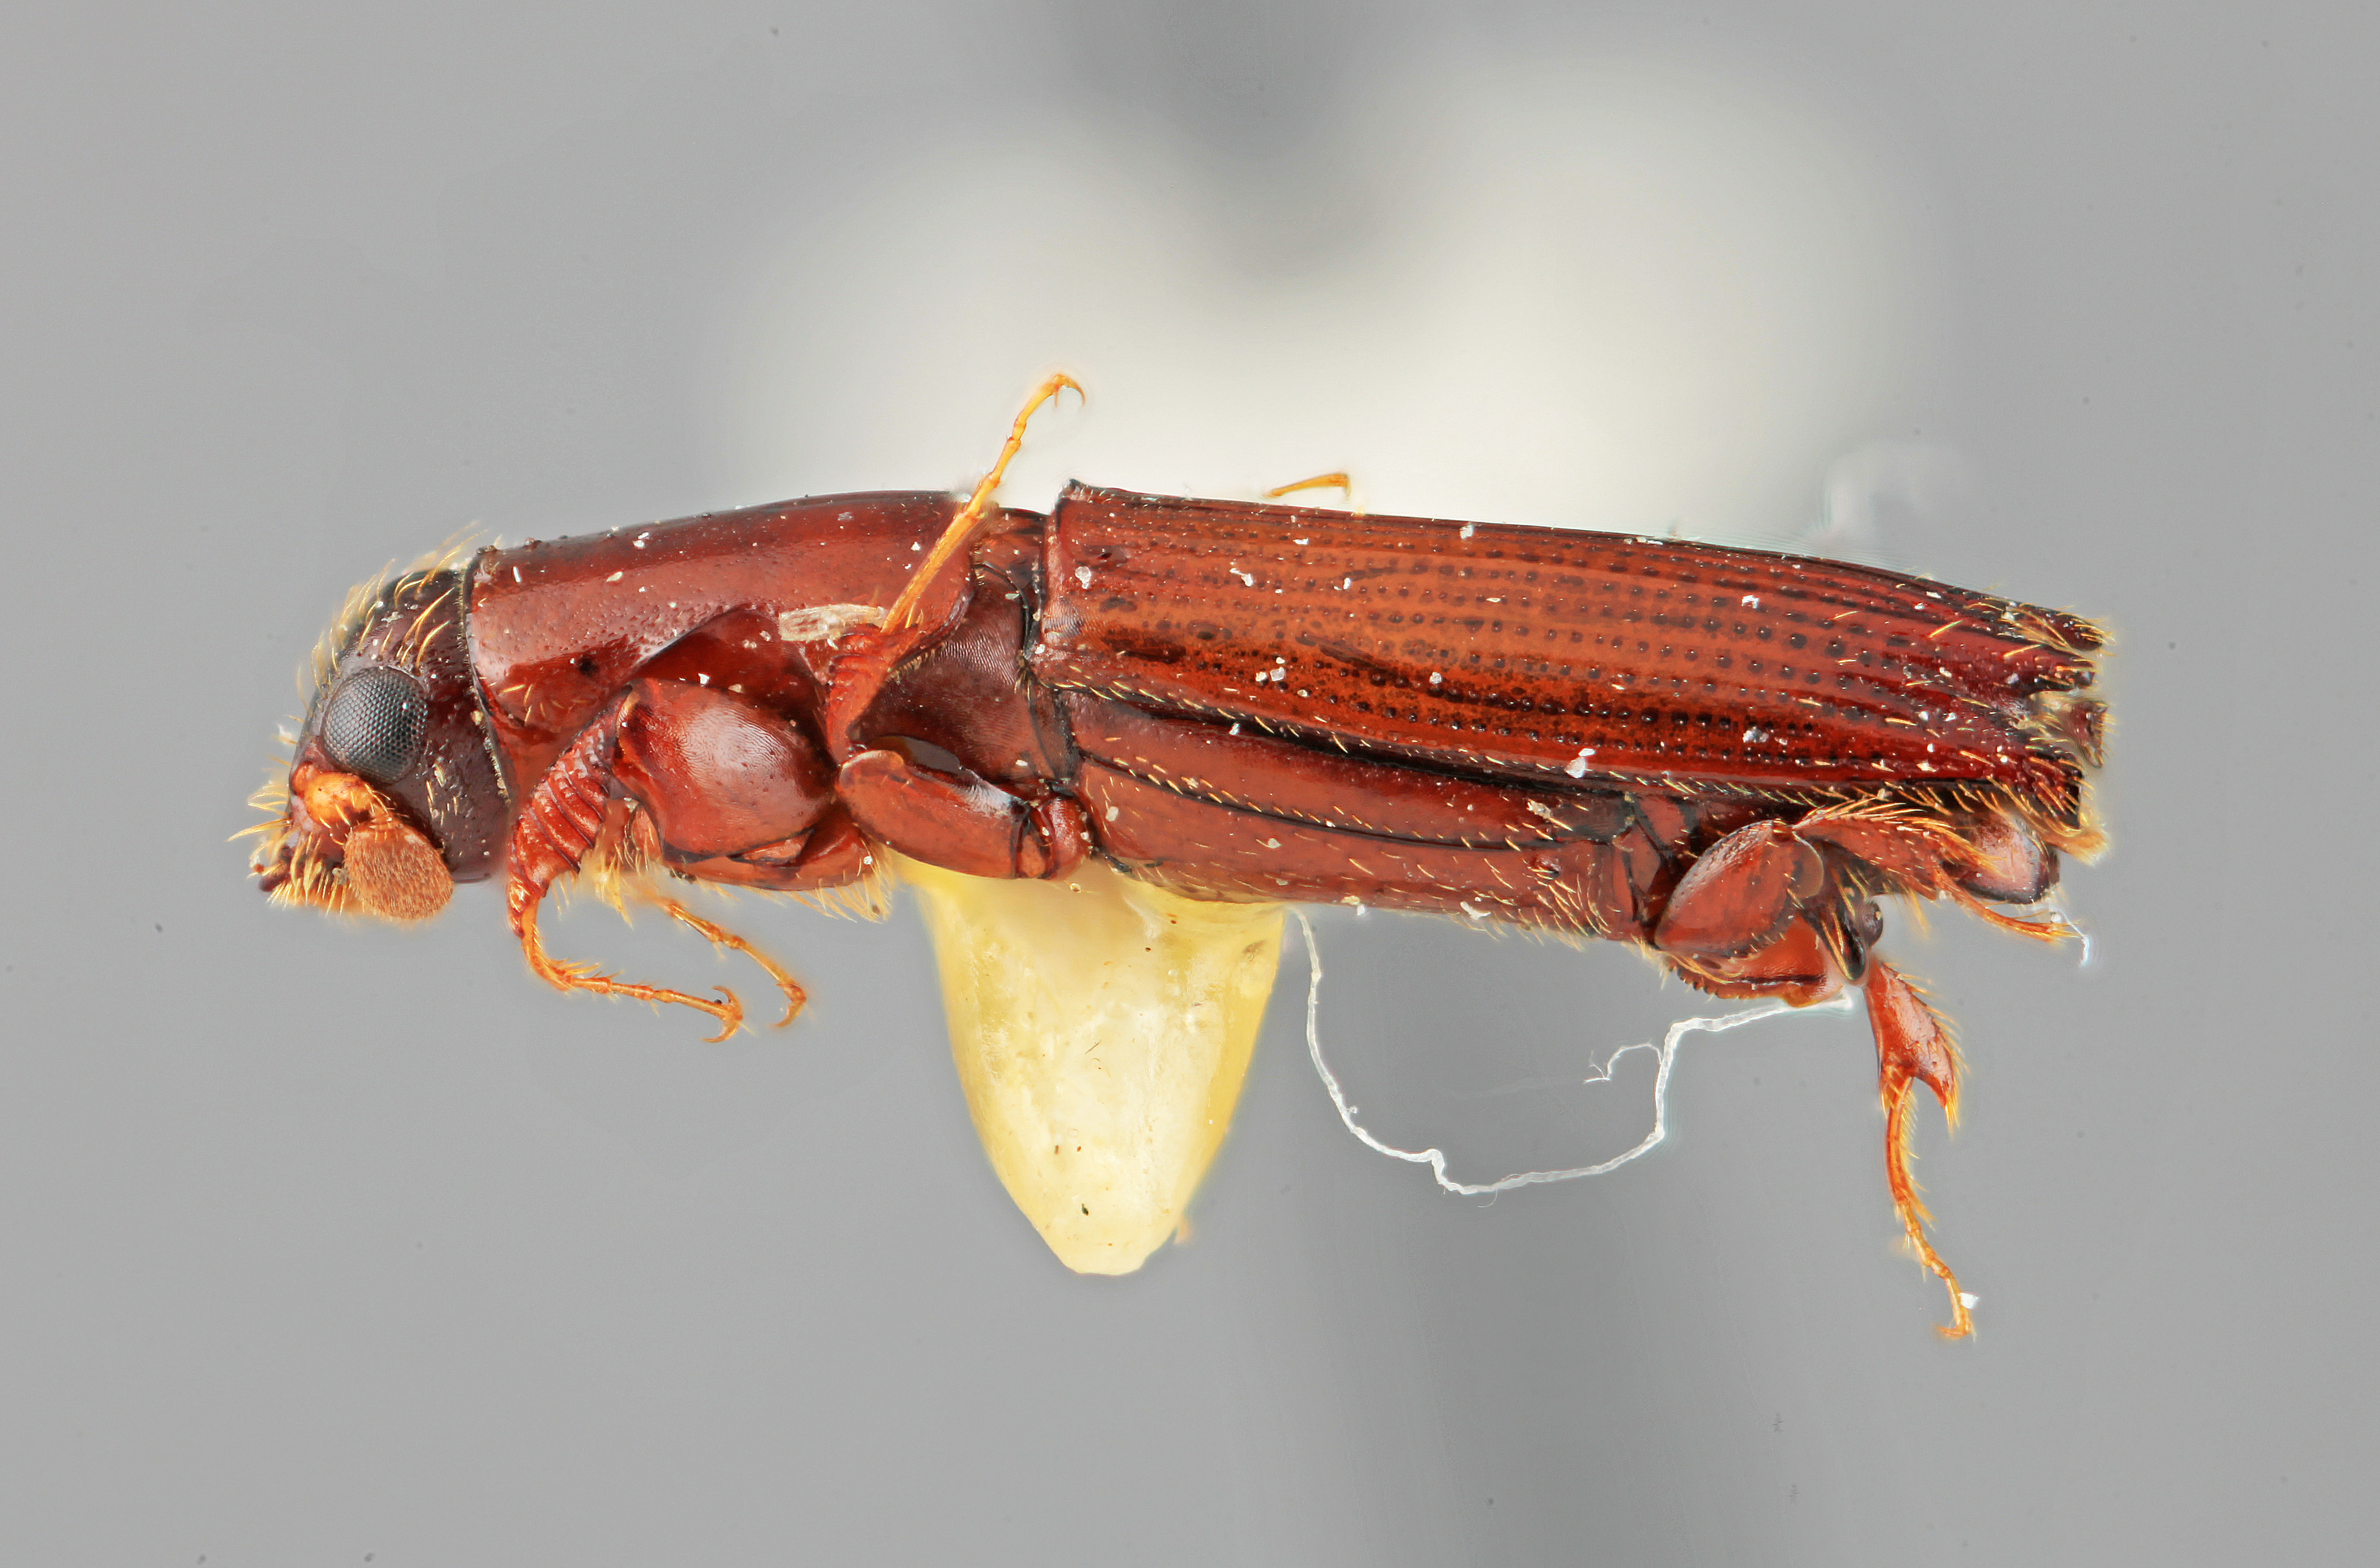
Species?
Platypus connexus
